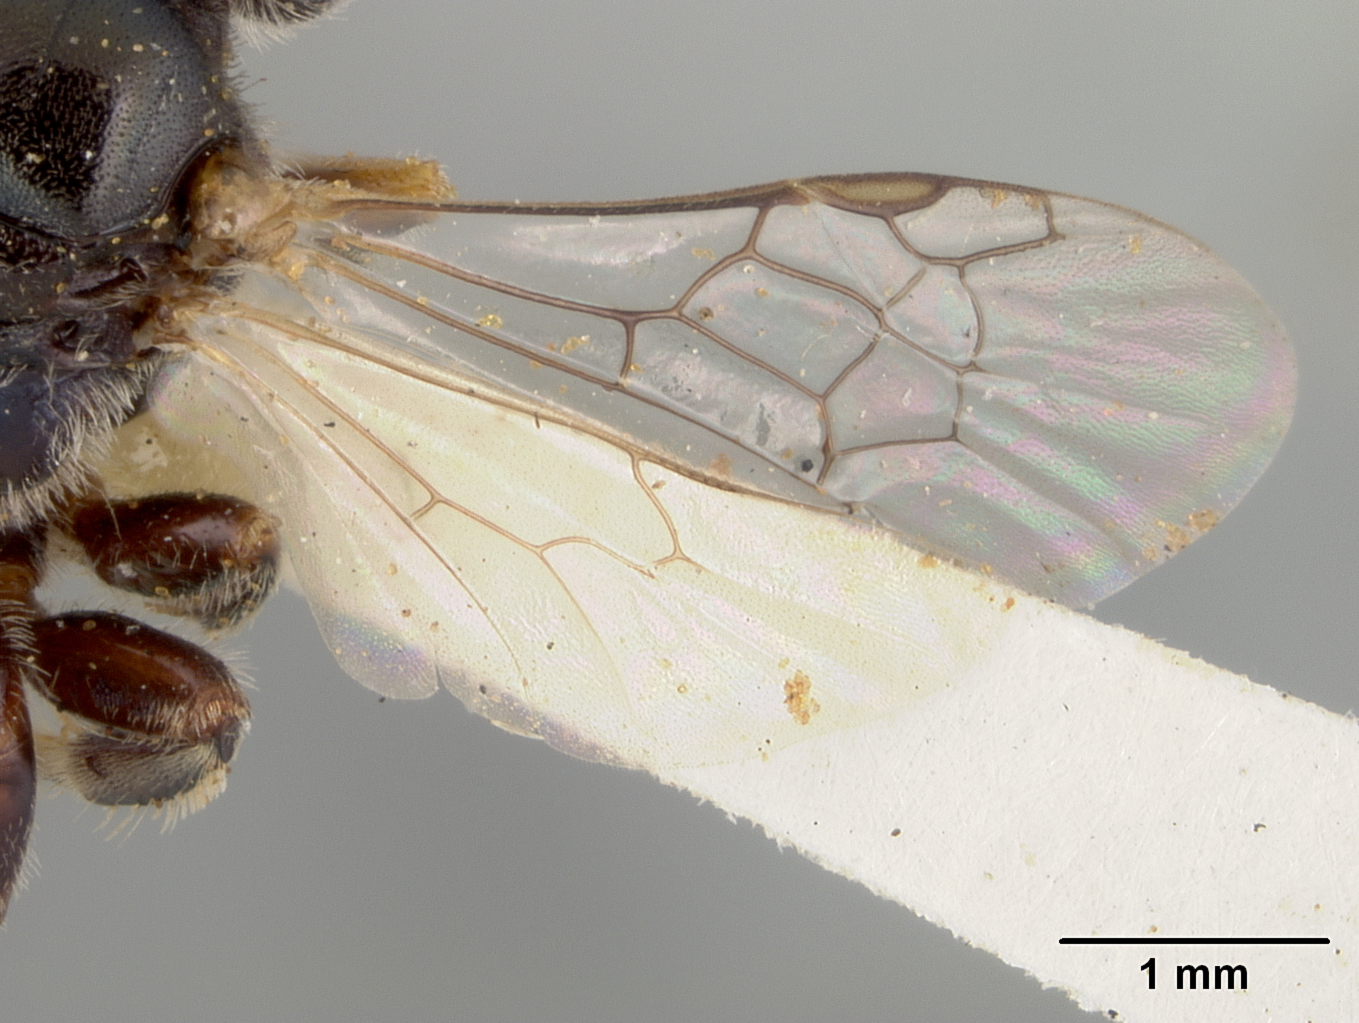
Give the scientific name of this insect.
Perdita calochorti
